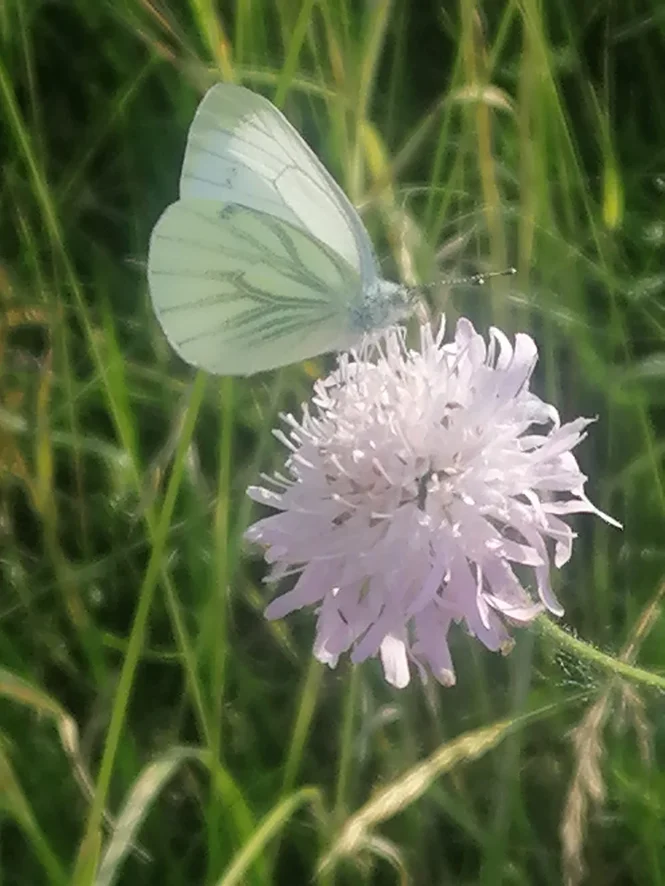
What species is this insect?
Pieris napi
